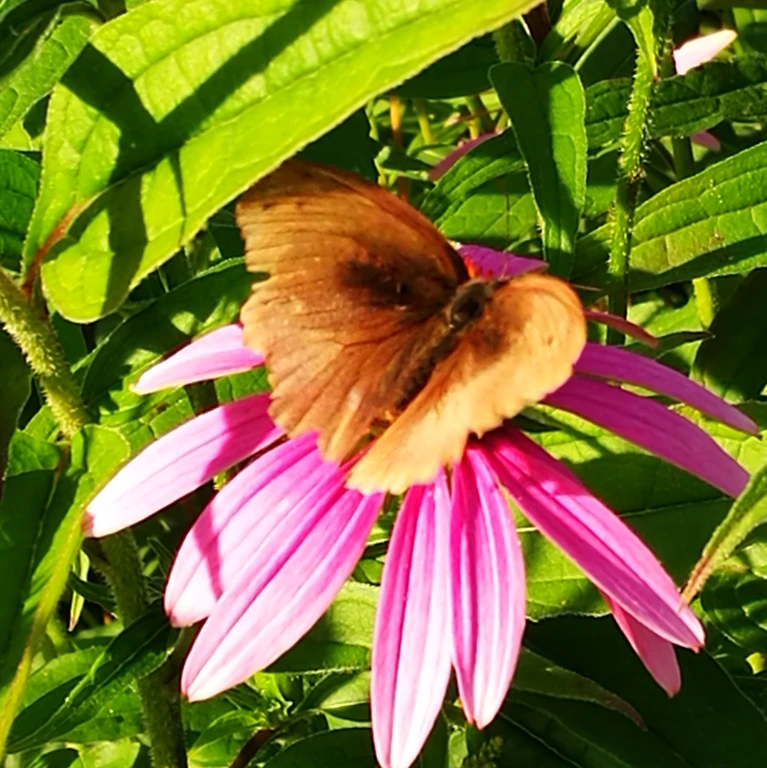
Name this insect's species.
Maniola jurtina
